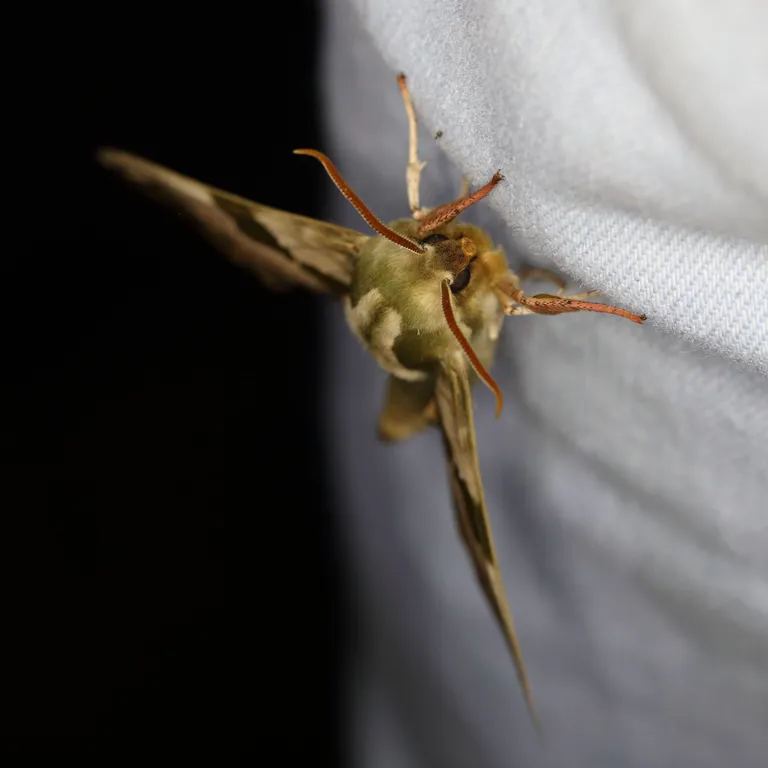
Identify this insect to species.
Mimas tiliae
